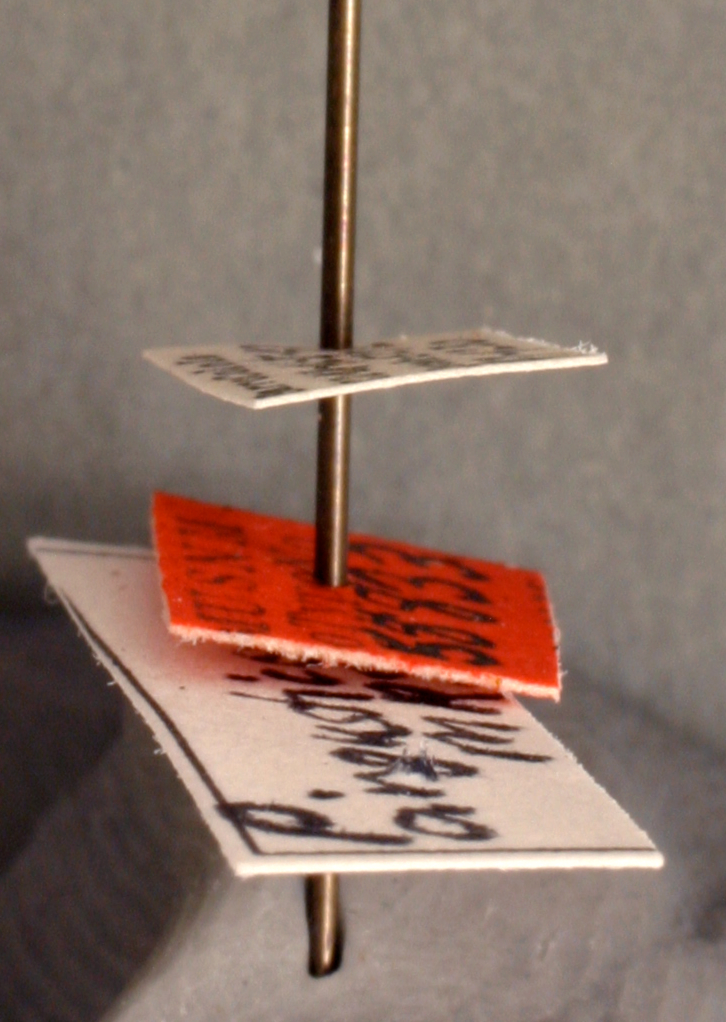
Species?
Probolomyrmex angusticeps
